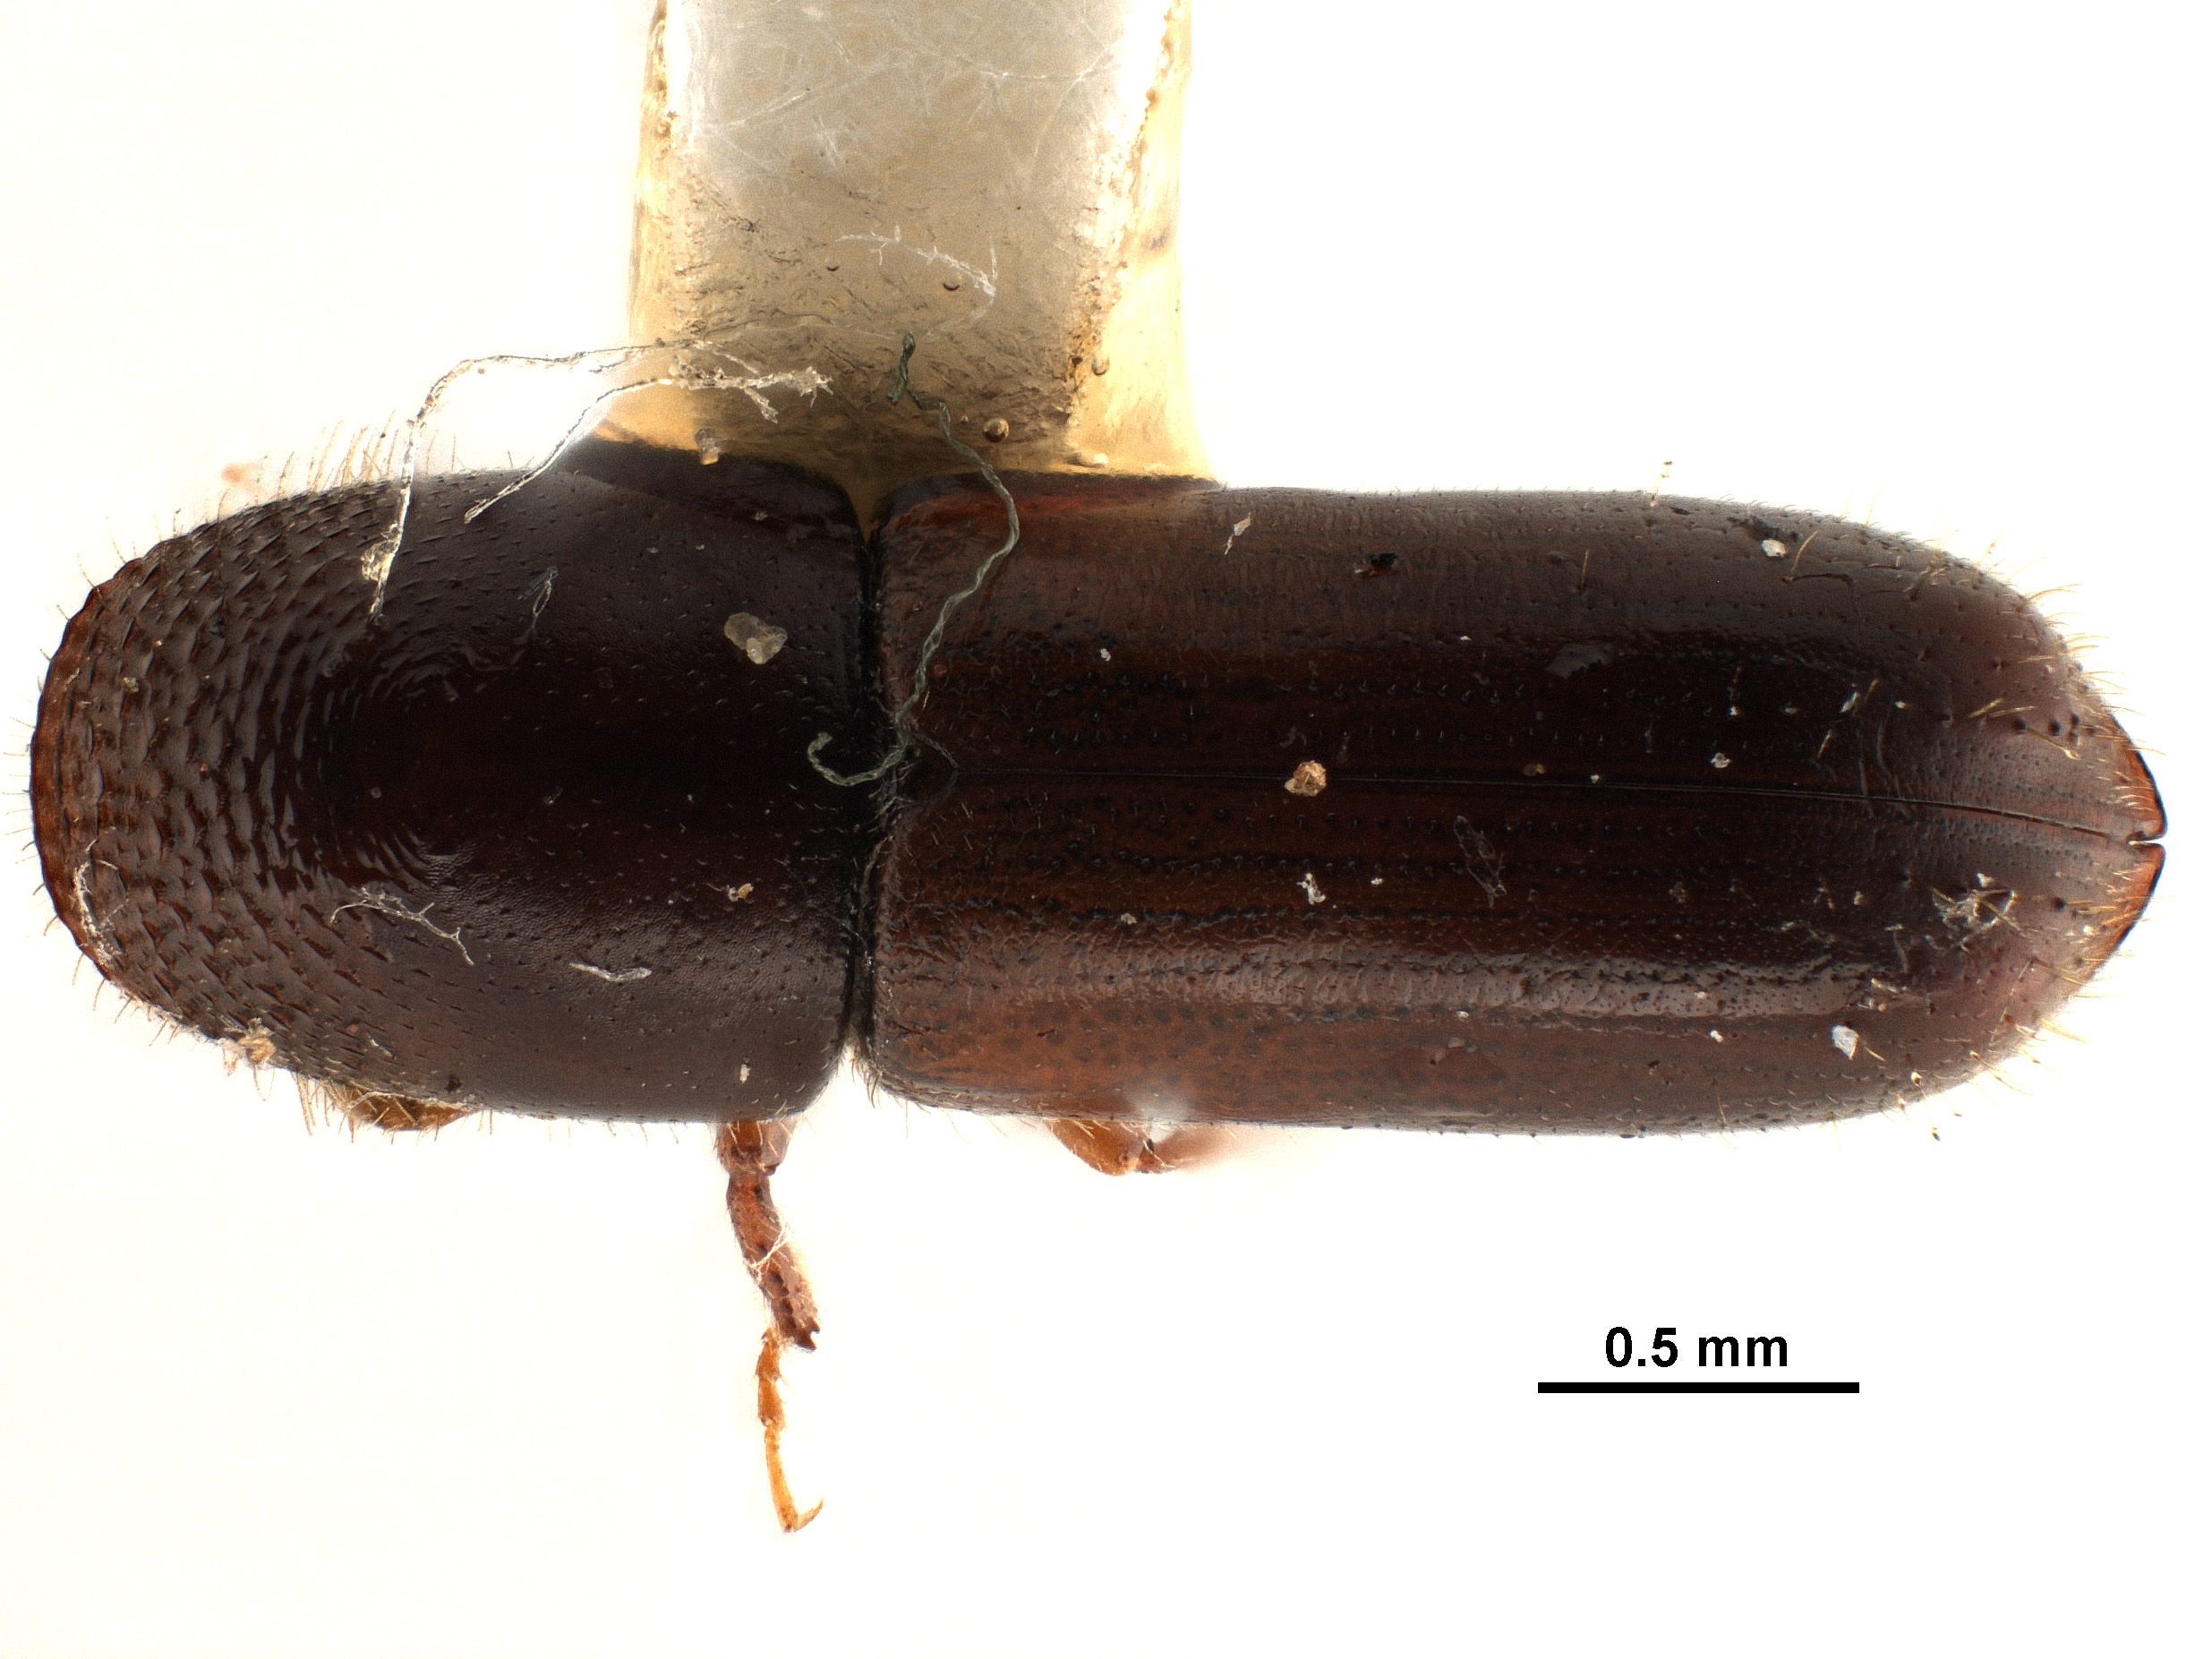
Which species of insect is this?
Gnathotrichus denticulatus
